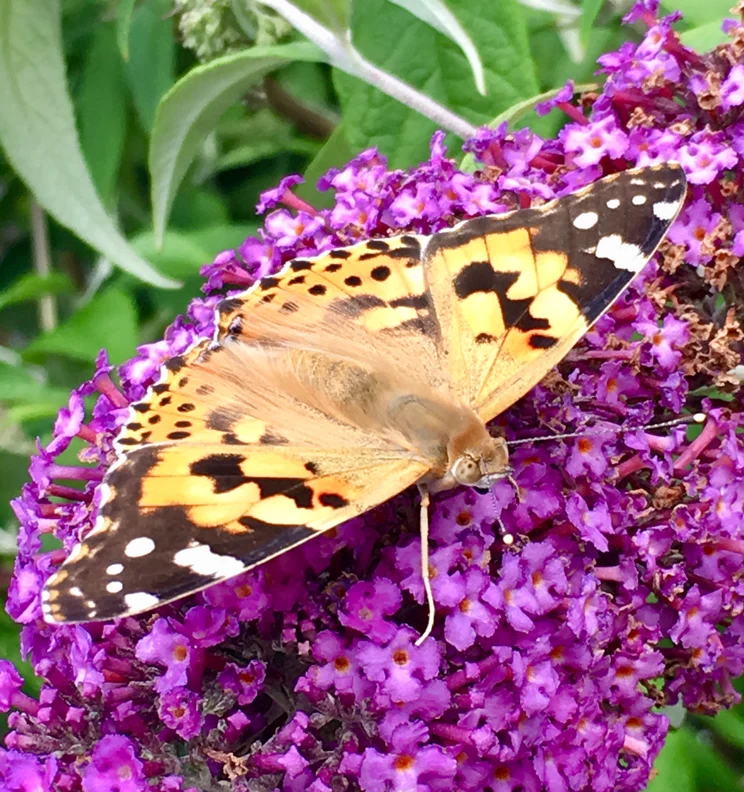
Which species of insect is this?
Vanessa cardui
